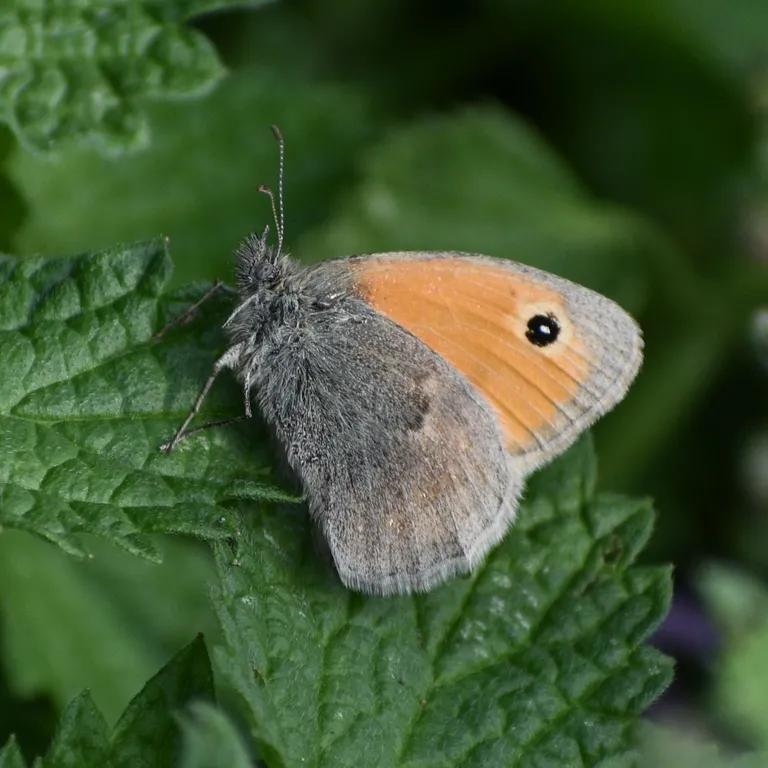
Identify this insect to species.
Coenonympha pamphilus
